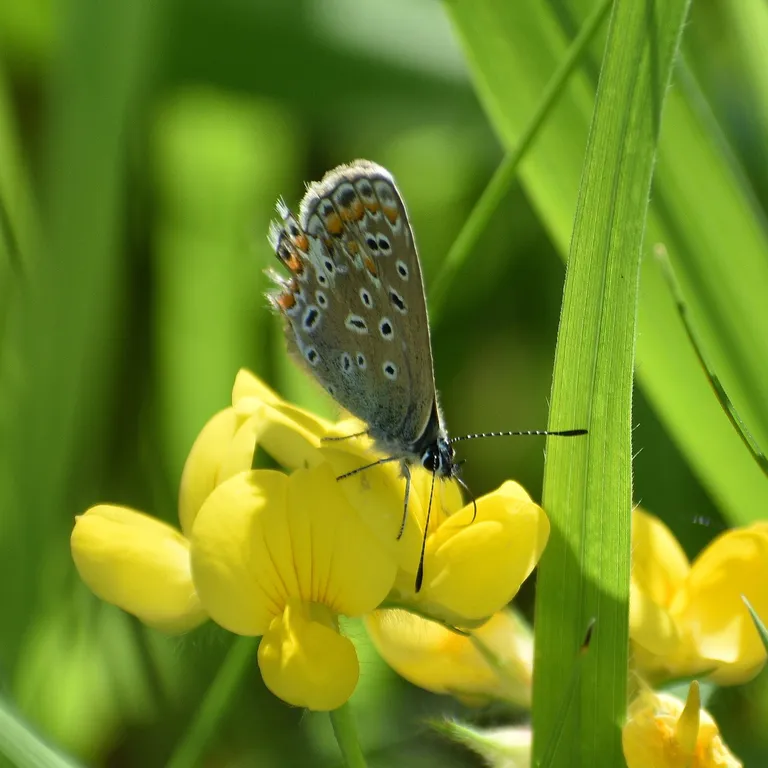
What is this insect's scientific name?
Polyommatus icarus
